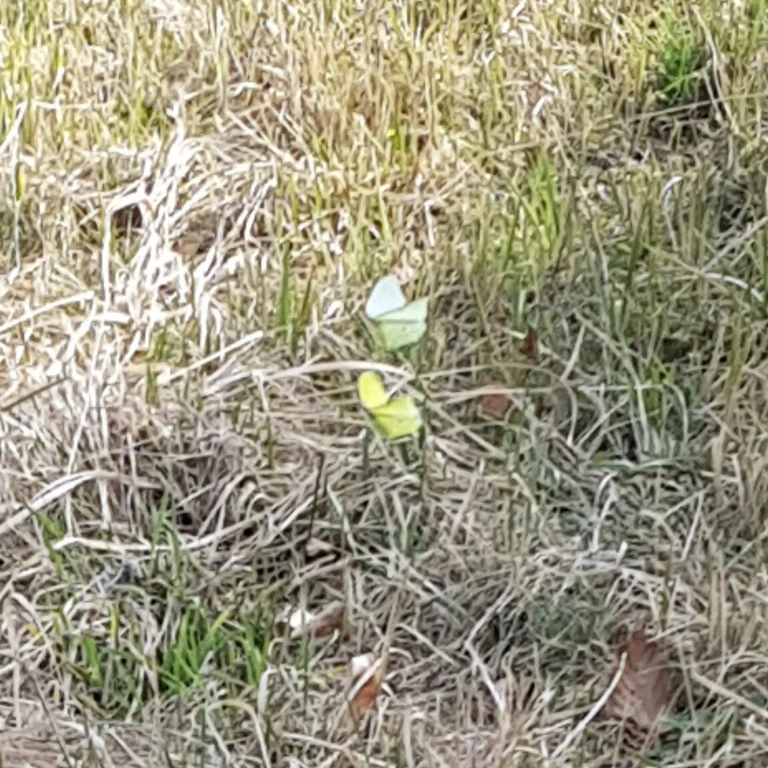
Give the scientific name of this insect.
Gonepteryx rhamni
